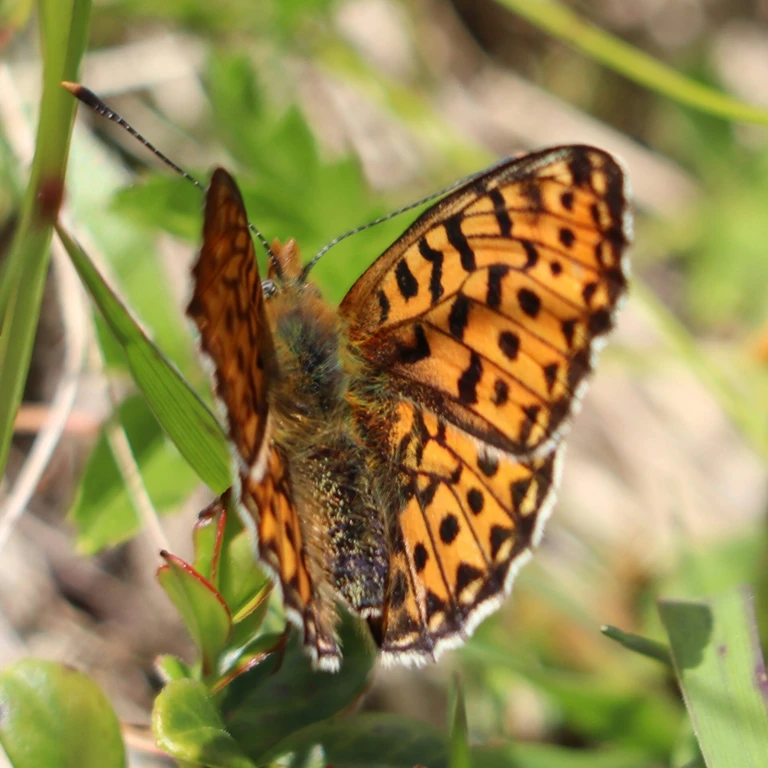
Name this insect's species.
Boloria euphrosyne (also Clossiana euphrosyne)
